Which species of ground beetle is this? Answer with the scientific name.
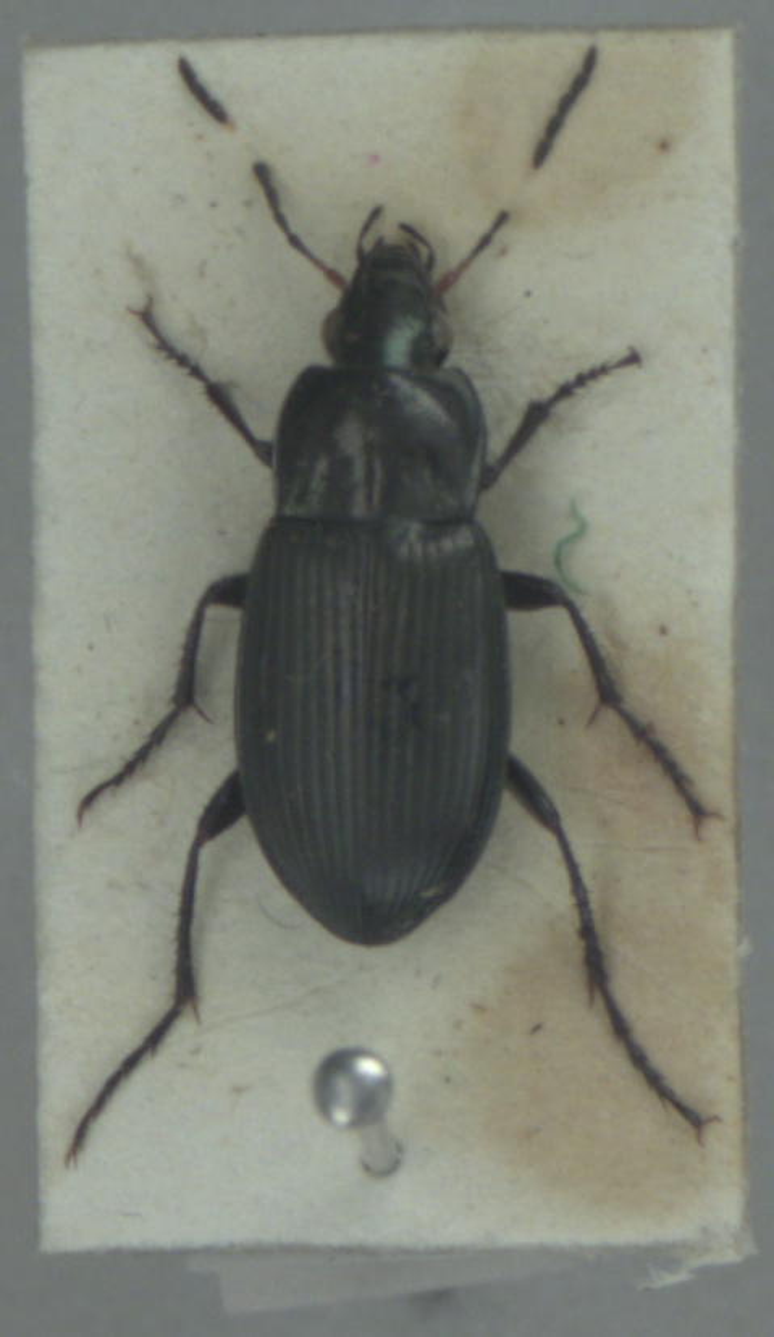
Poecilus cupreus
